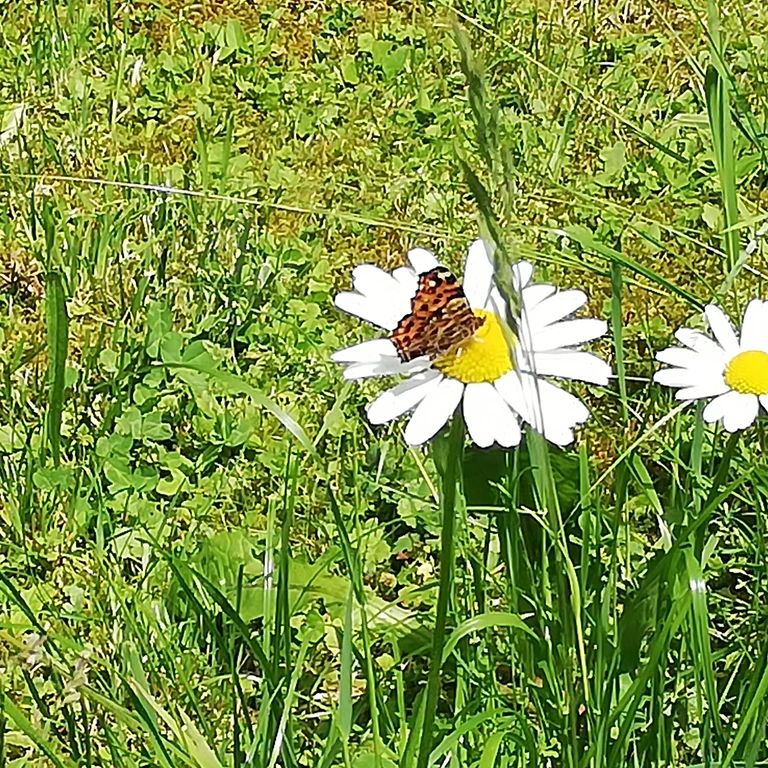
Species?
Araschnia levana
